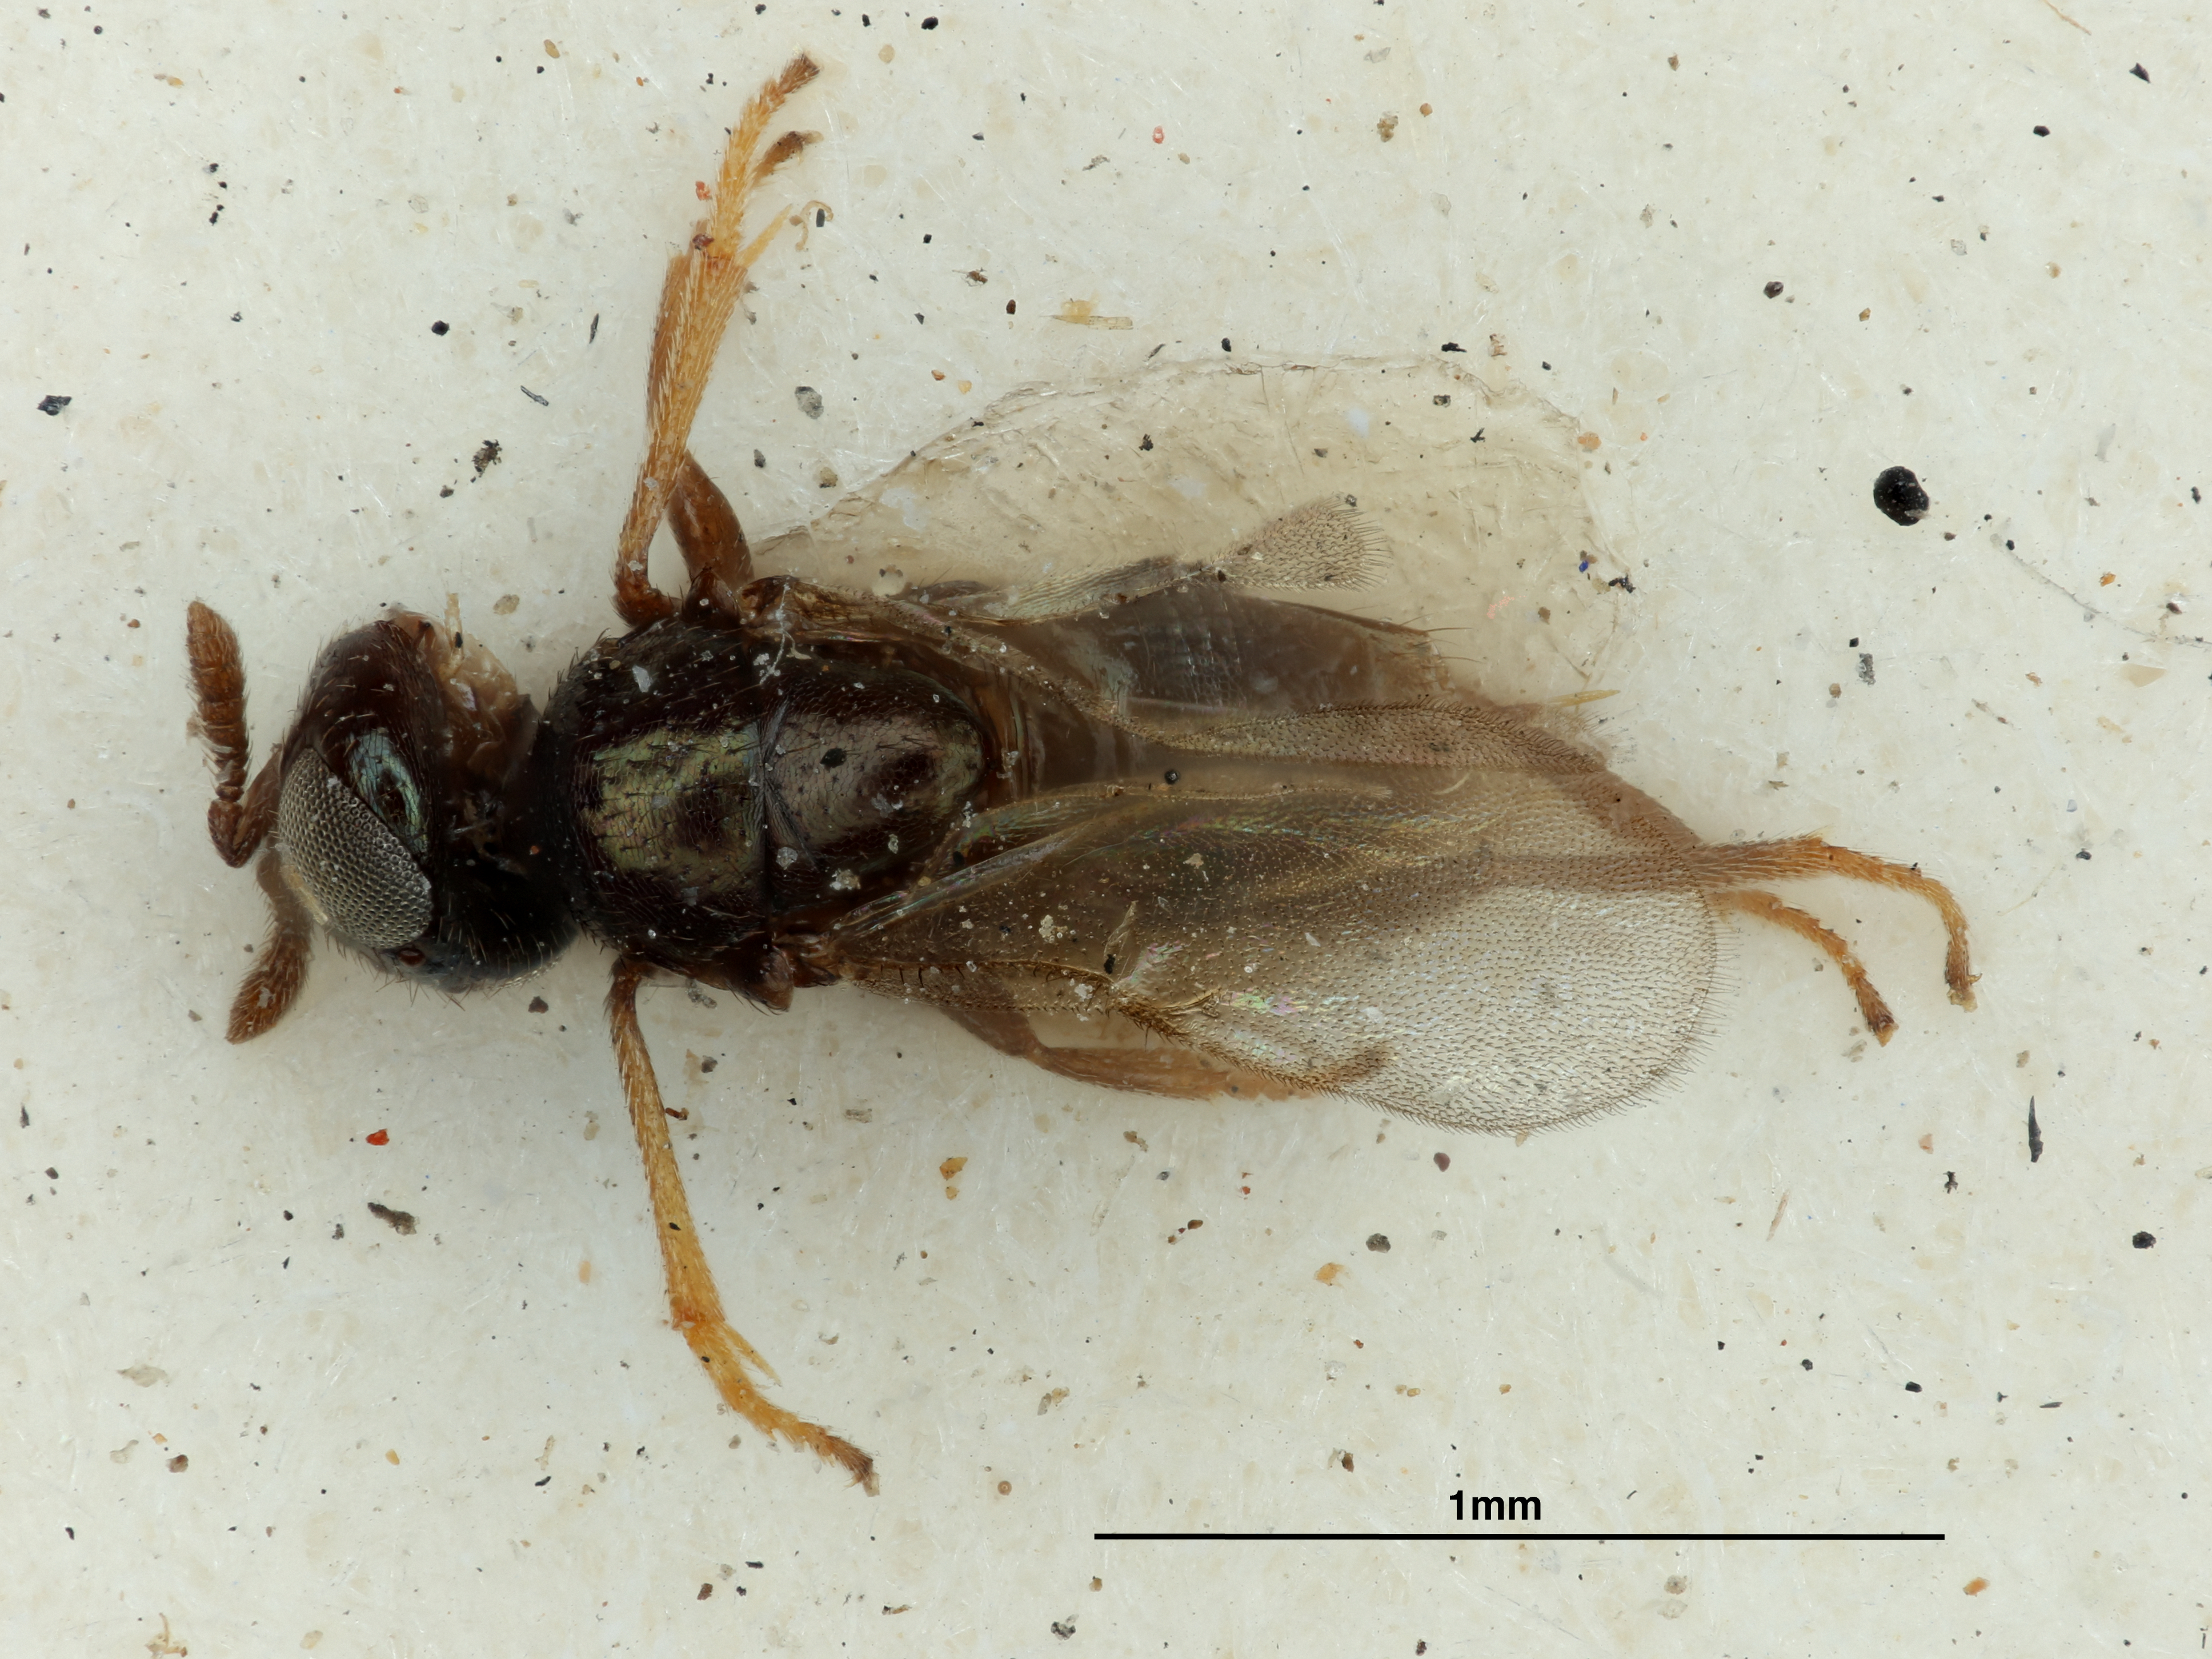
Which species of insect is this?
Adelencyrtus kaalae
